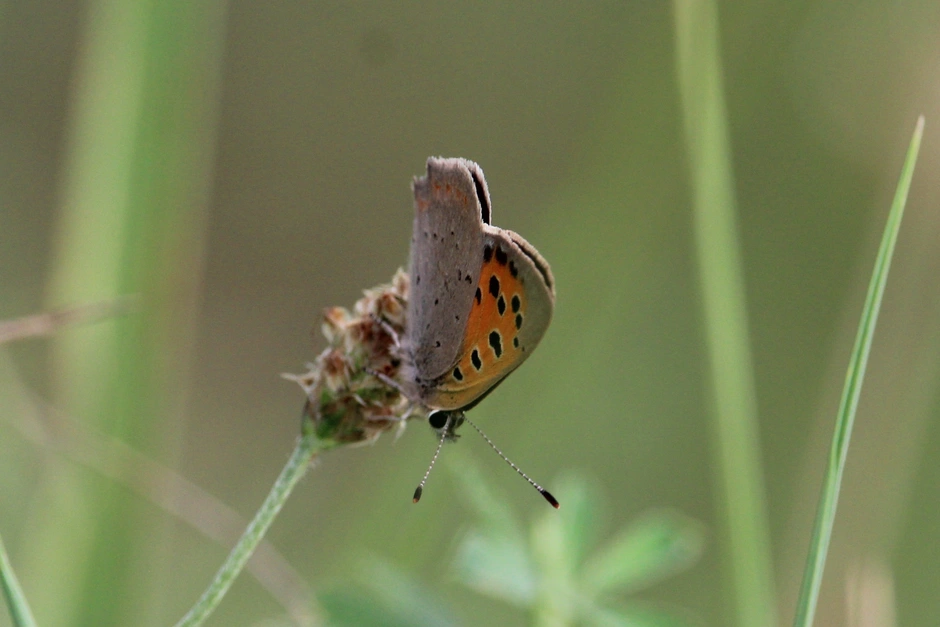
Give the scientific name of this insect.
Lycaena phlaeas
